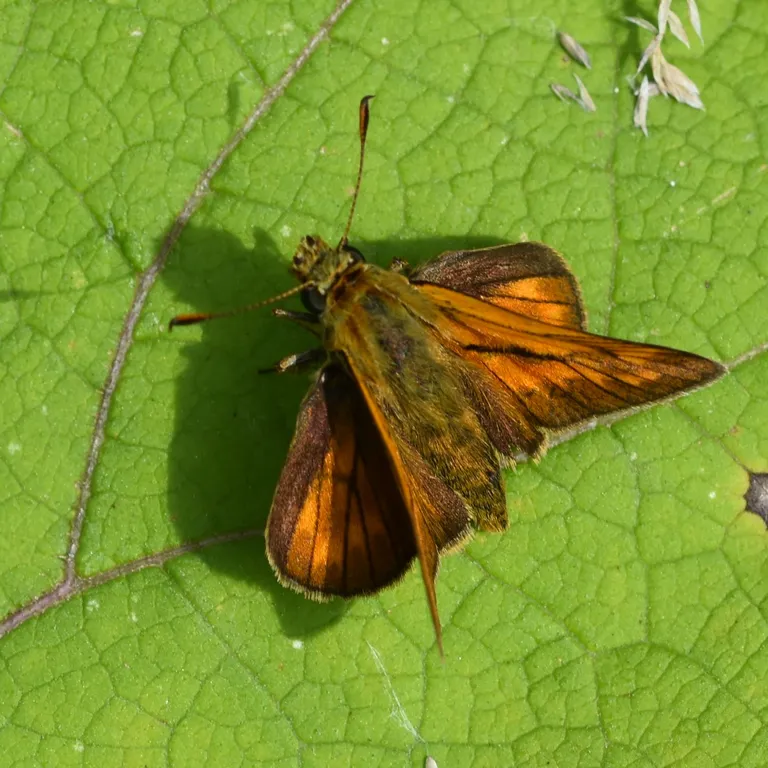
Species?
Ochlodes sylvanus (also Ochlodes venata)
